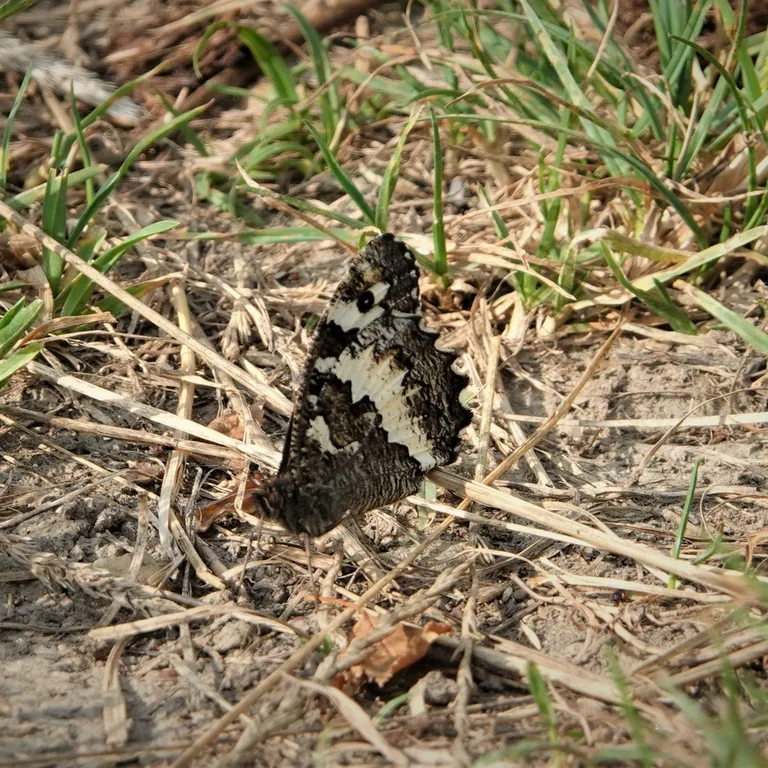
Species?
Brintesia circe
